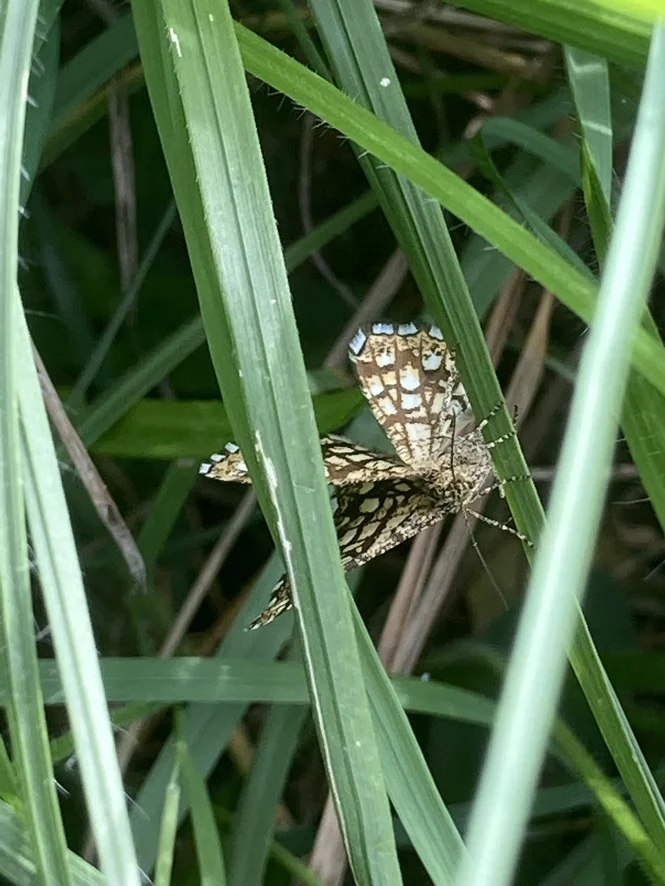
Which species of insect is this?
Chiasmia clathrata
